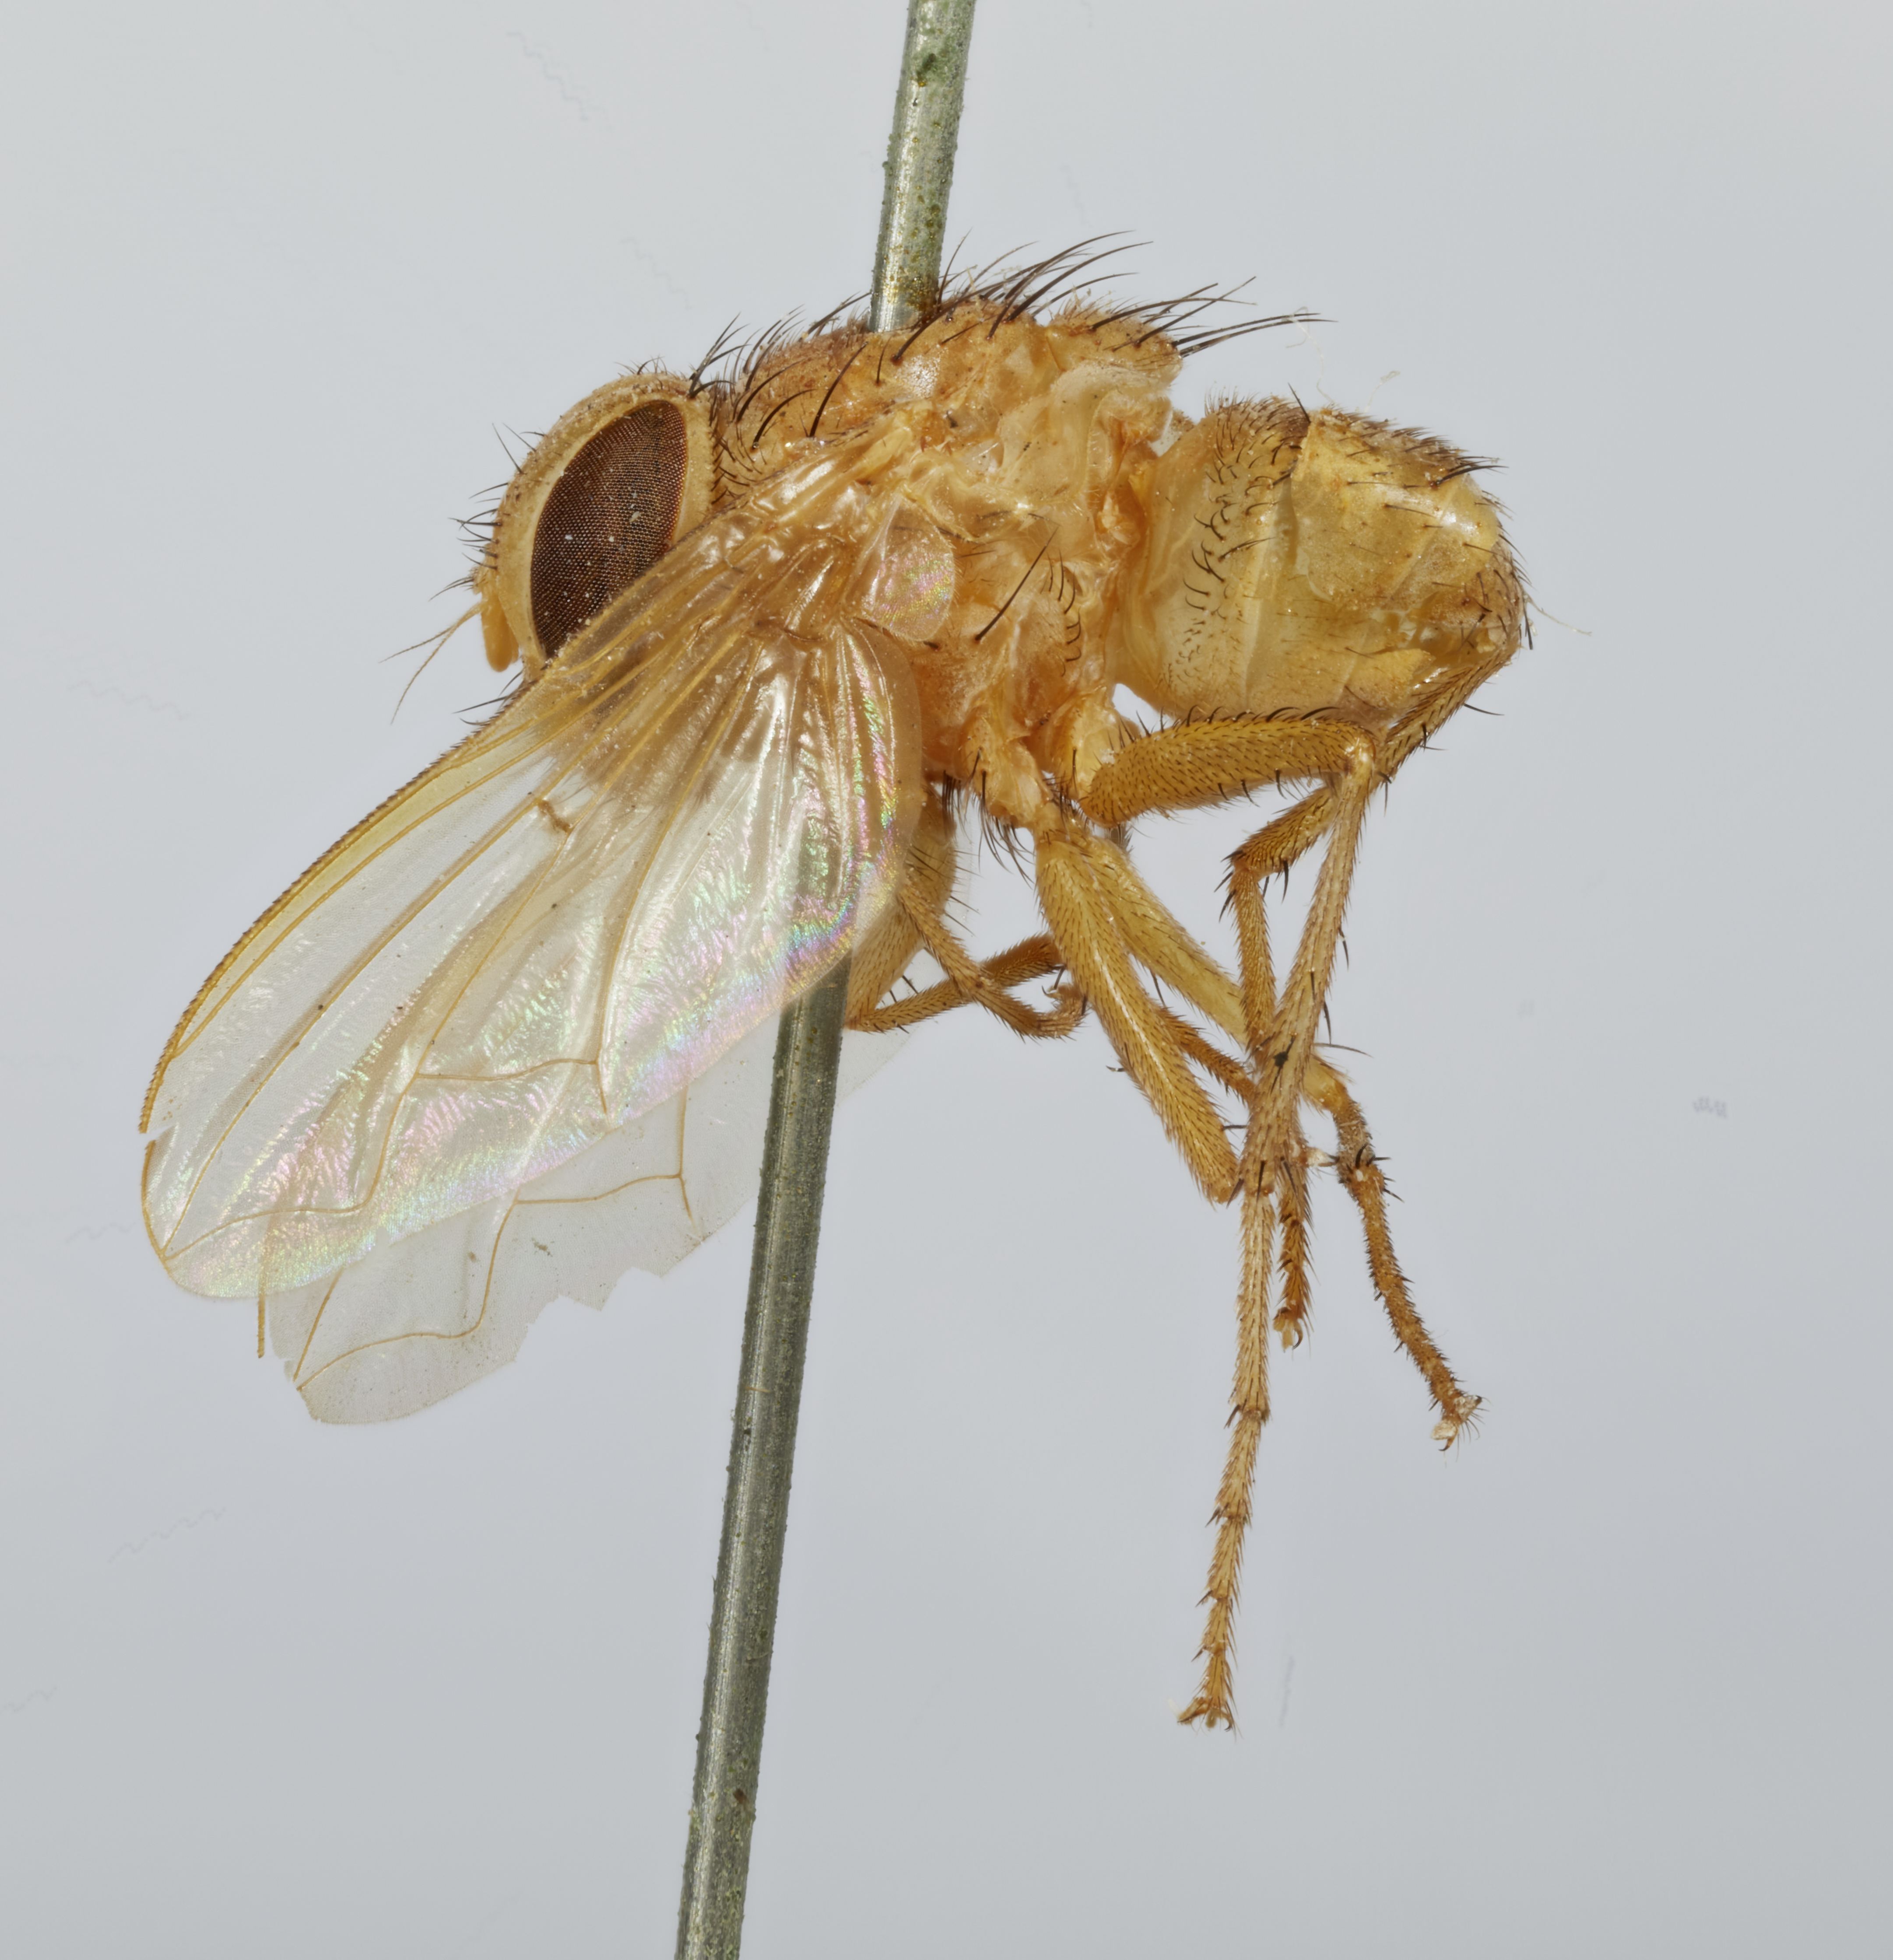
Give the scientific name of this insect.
Euphasiopteryx montana
